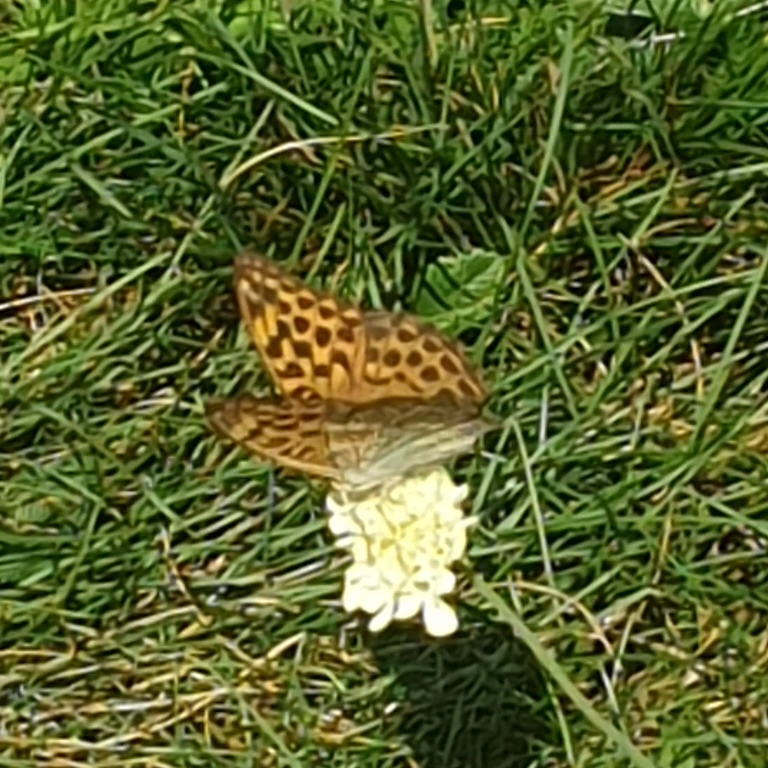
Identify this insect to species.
Argynnis paphia
